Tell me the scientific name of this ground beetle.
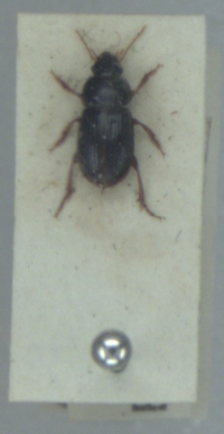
Harpalus pumilus
